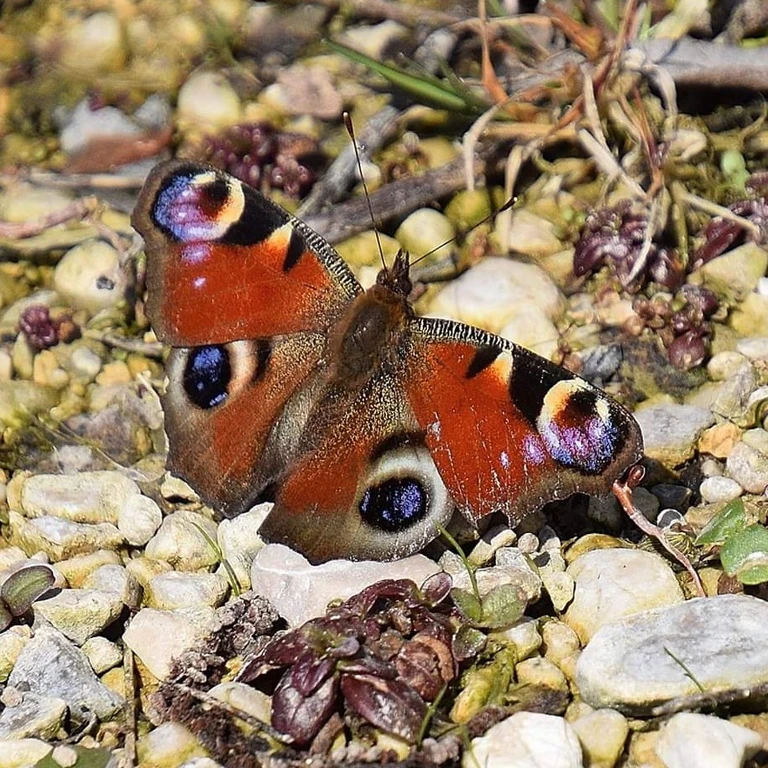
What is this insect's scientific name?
Aglais io
